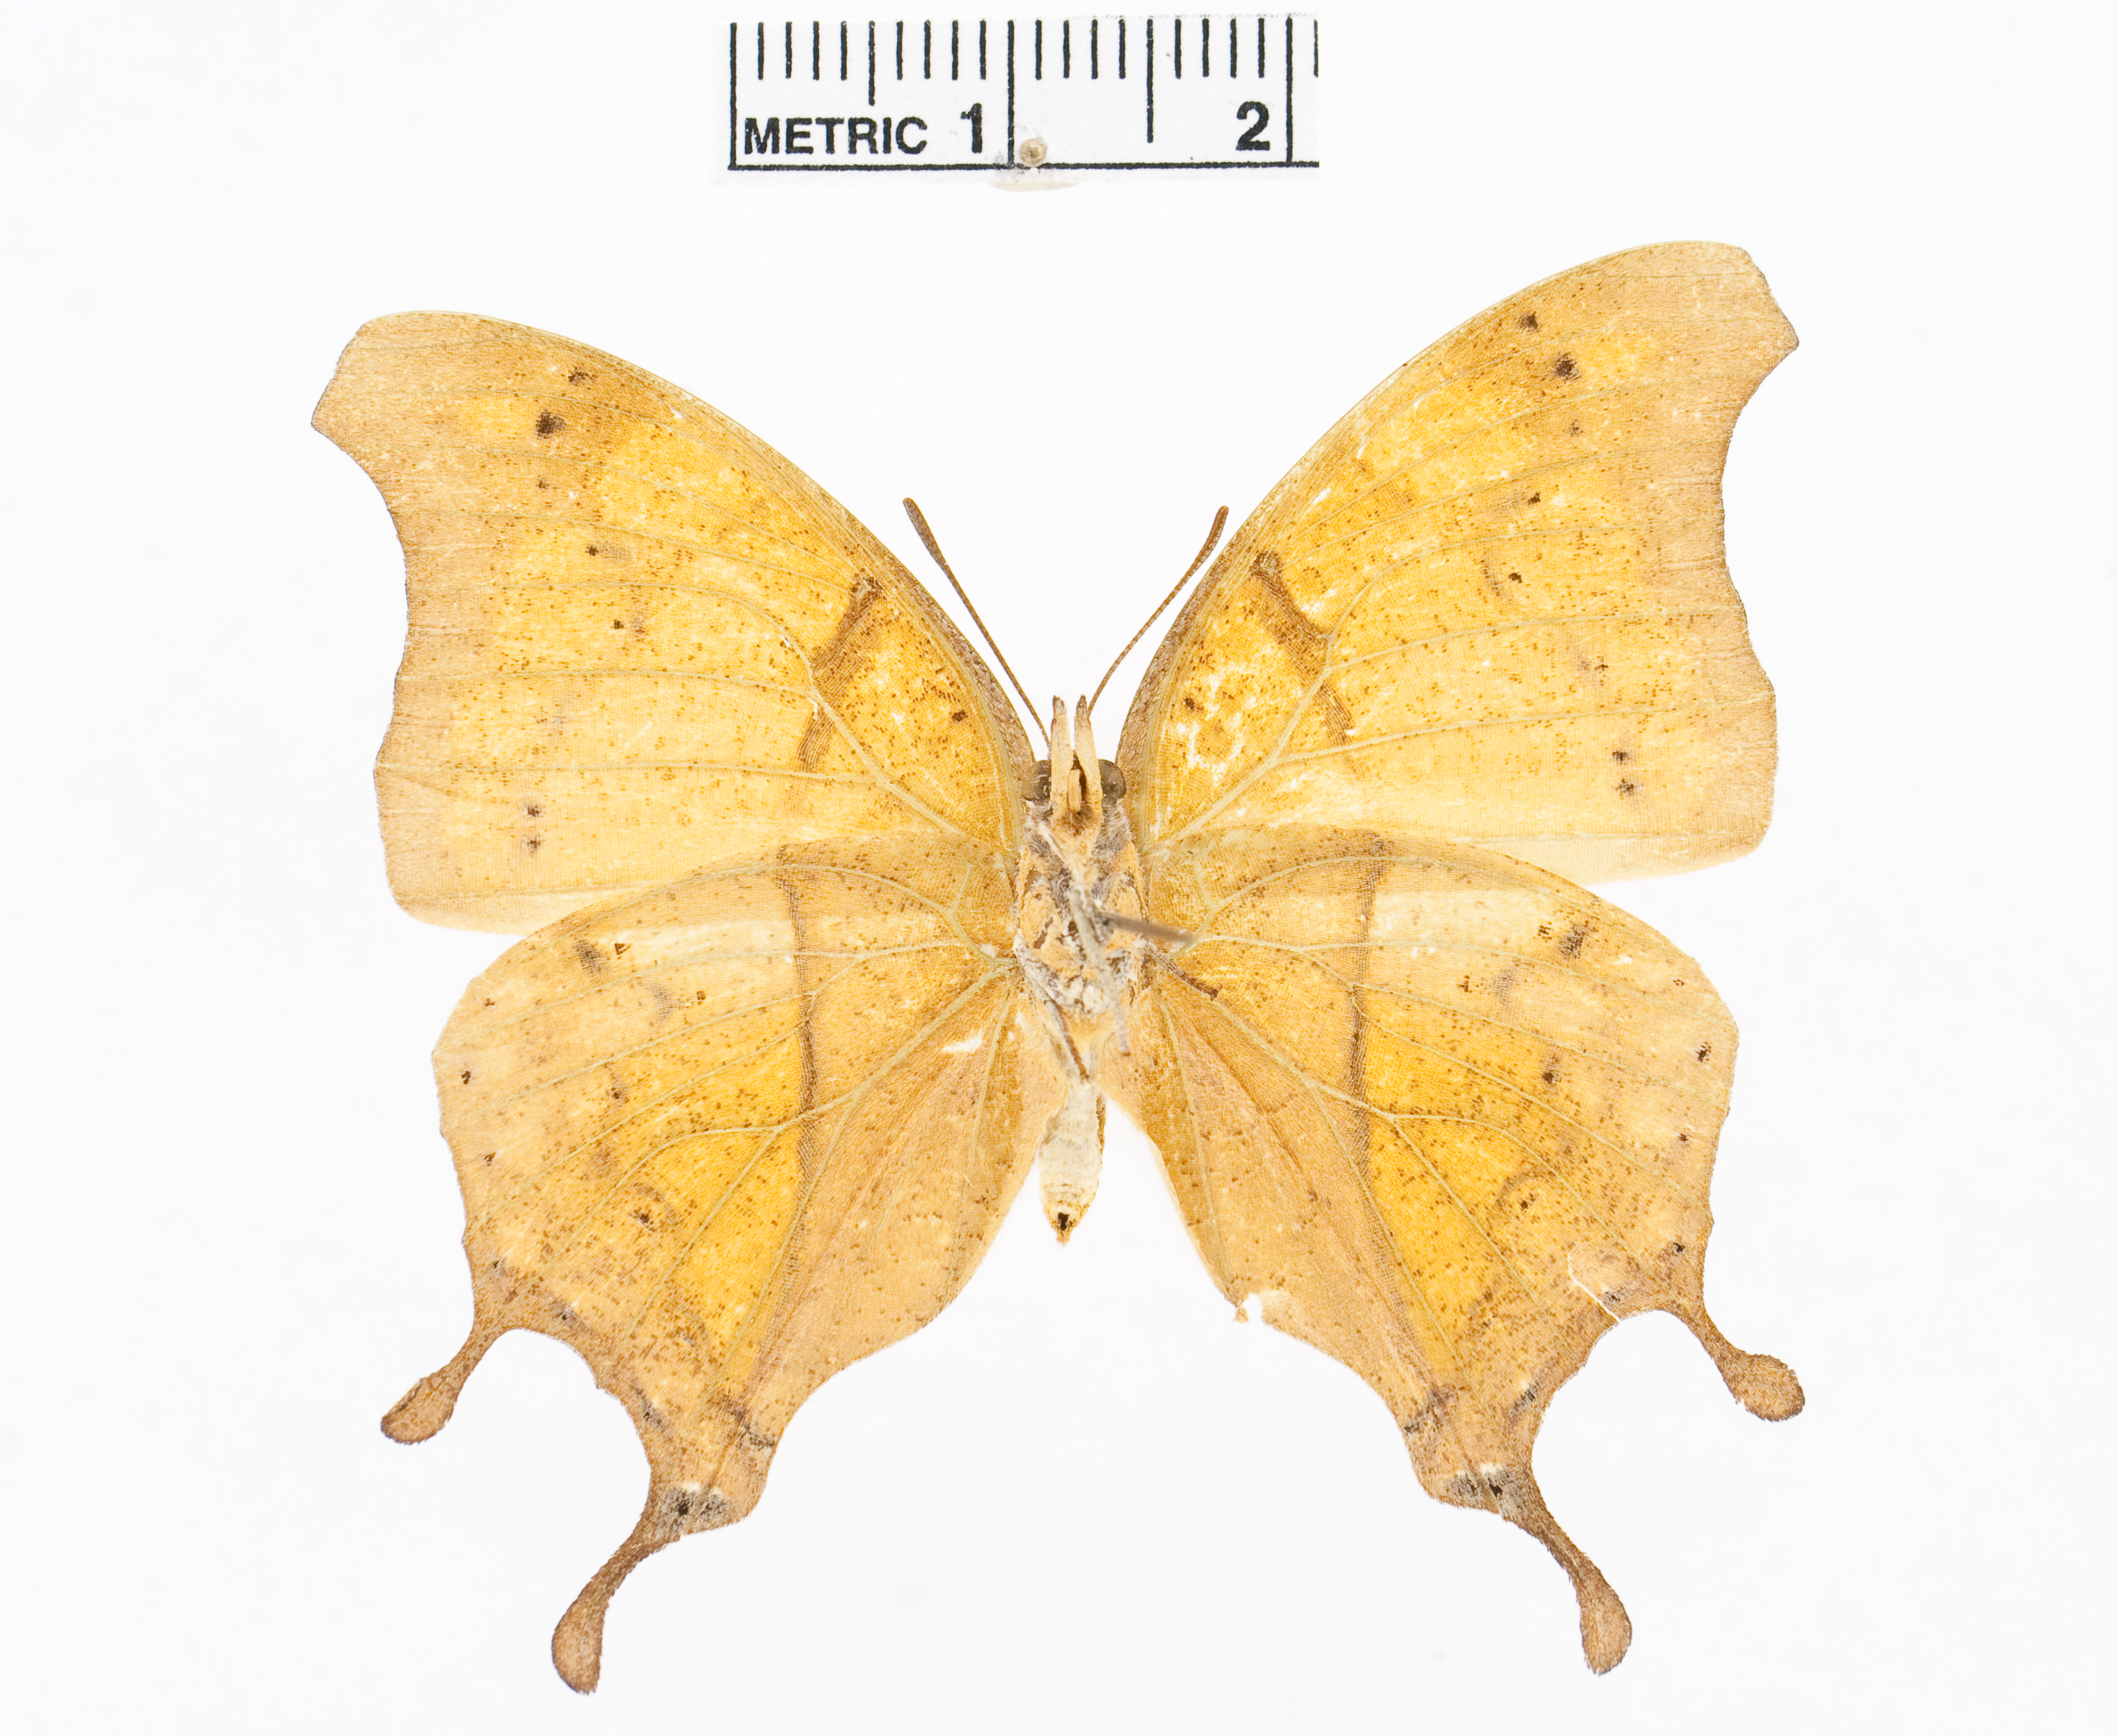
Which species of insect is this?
Charaxes zoolina
